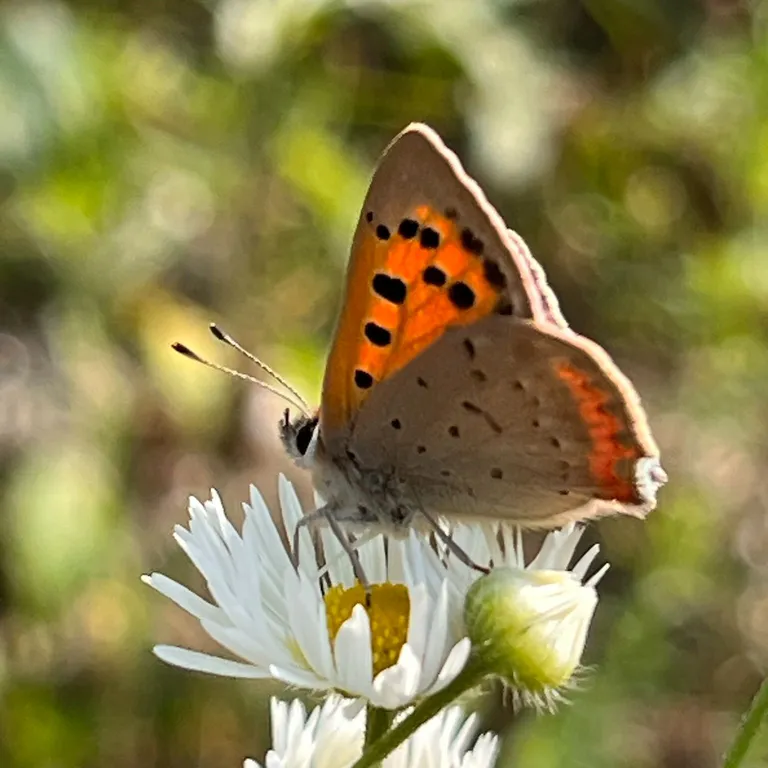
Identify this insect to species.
Lycaena phlaeas
